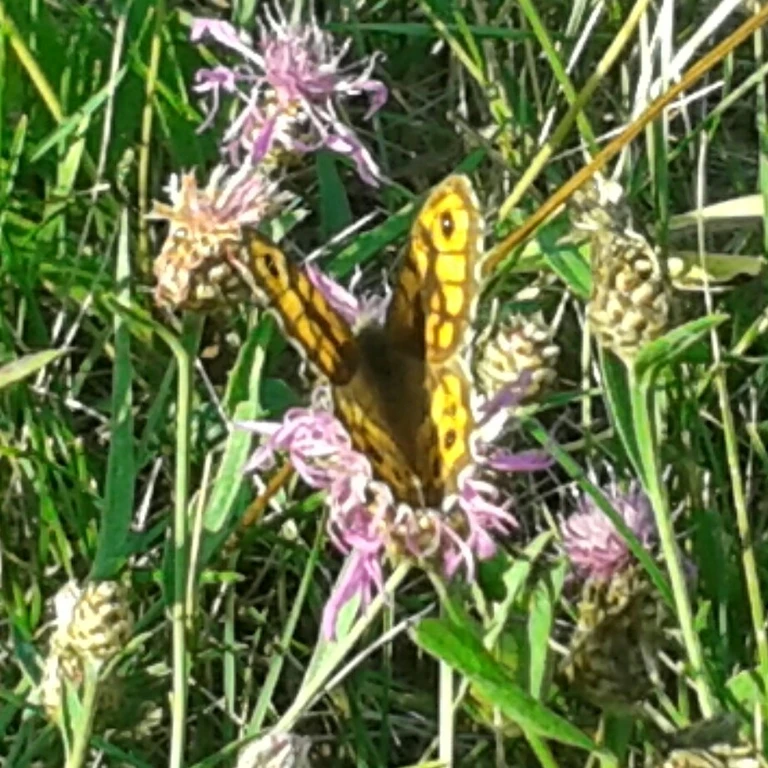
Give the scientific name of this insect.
Lasiommata megera (also Pararge megera)
